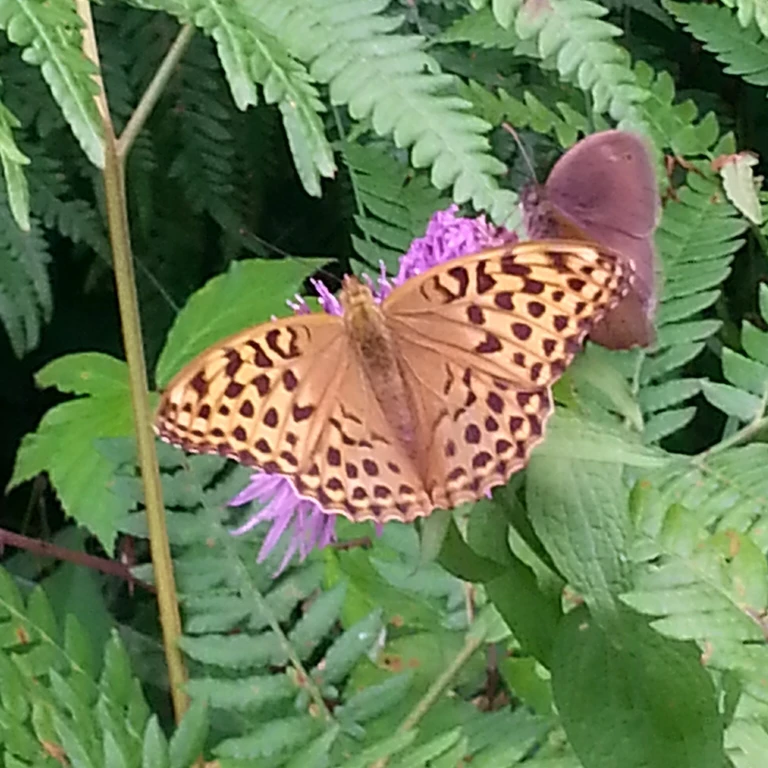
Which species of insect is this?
Argynnis paphia
